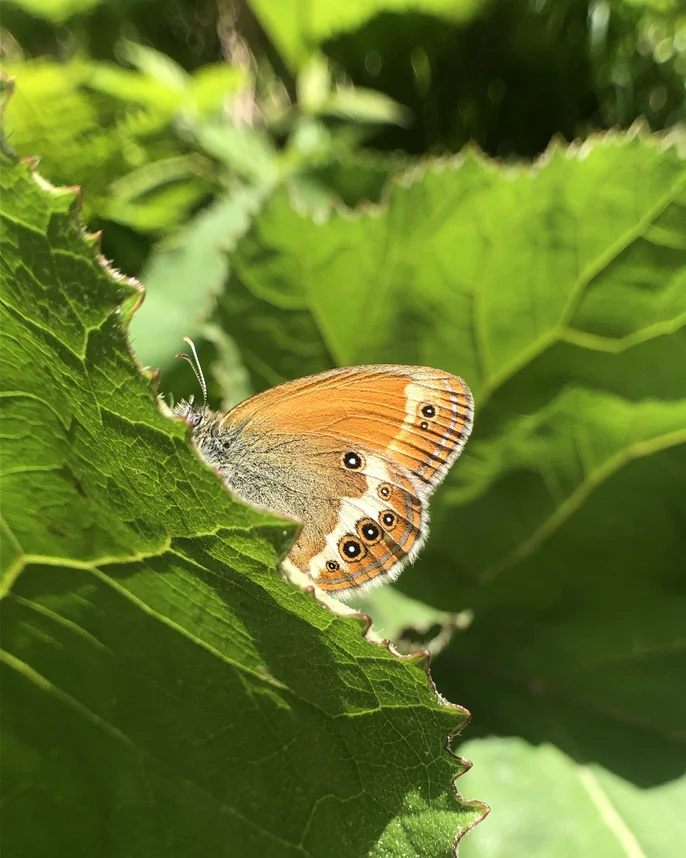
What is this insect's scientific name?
Coenonympha arcania
